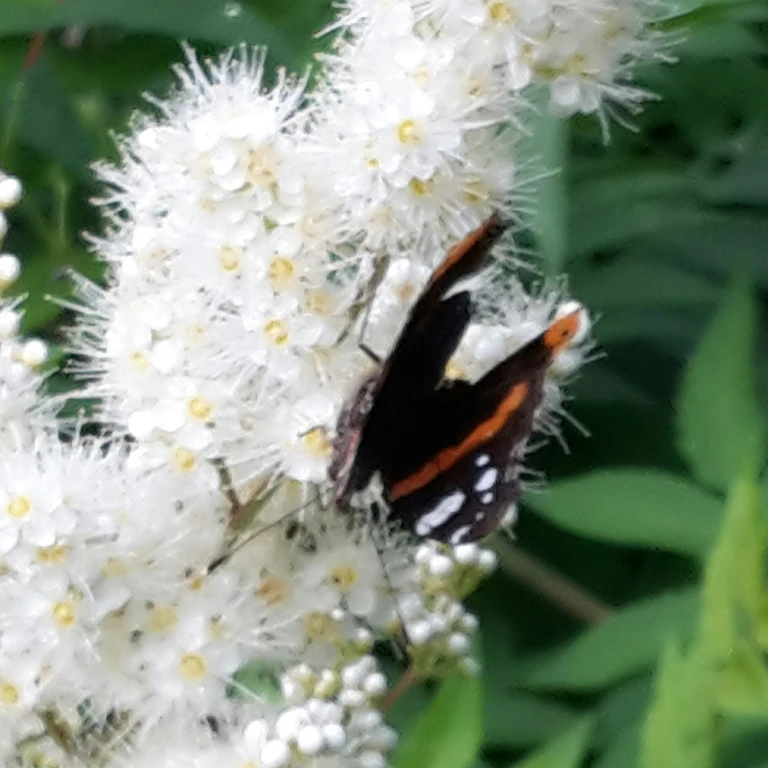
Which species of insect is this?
Vanessa atalanta
